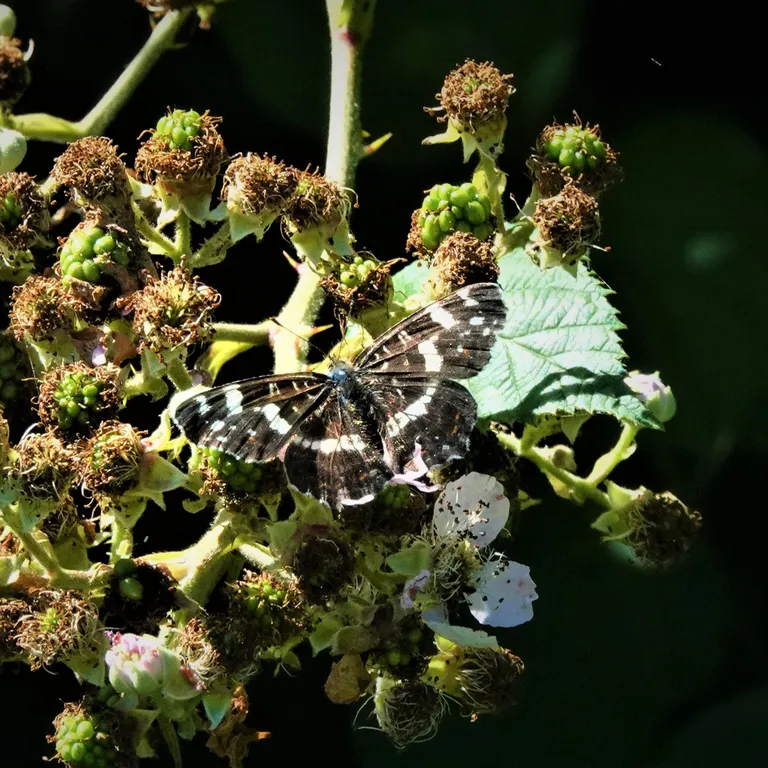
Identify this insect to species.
Araschnia levana
